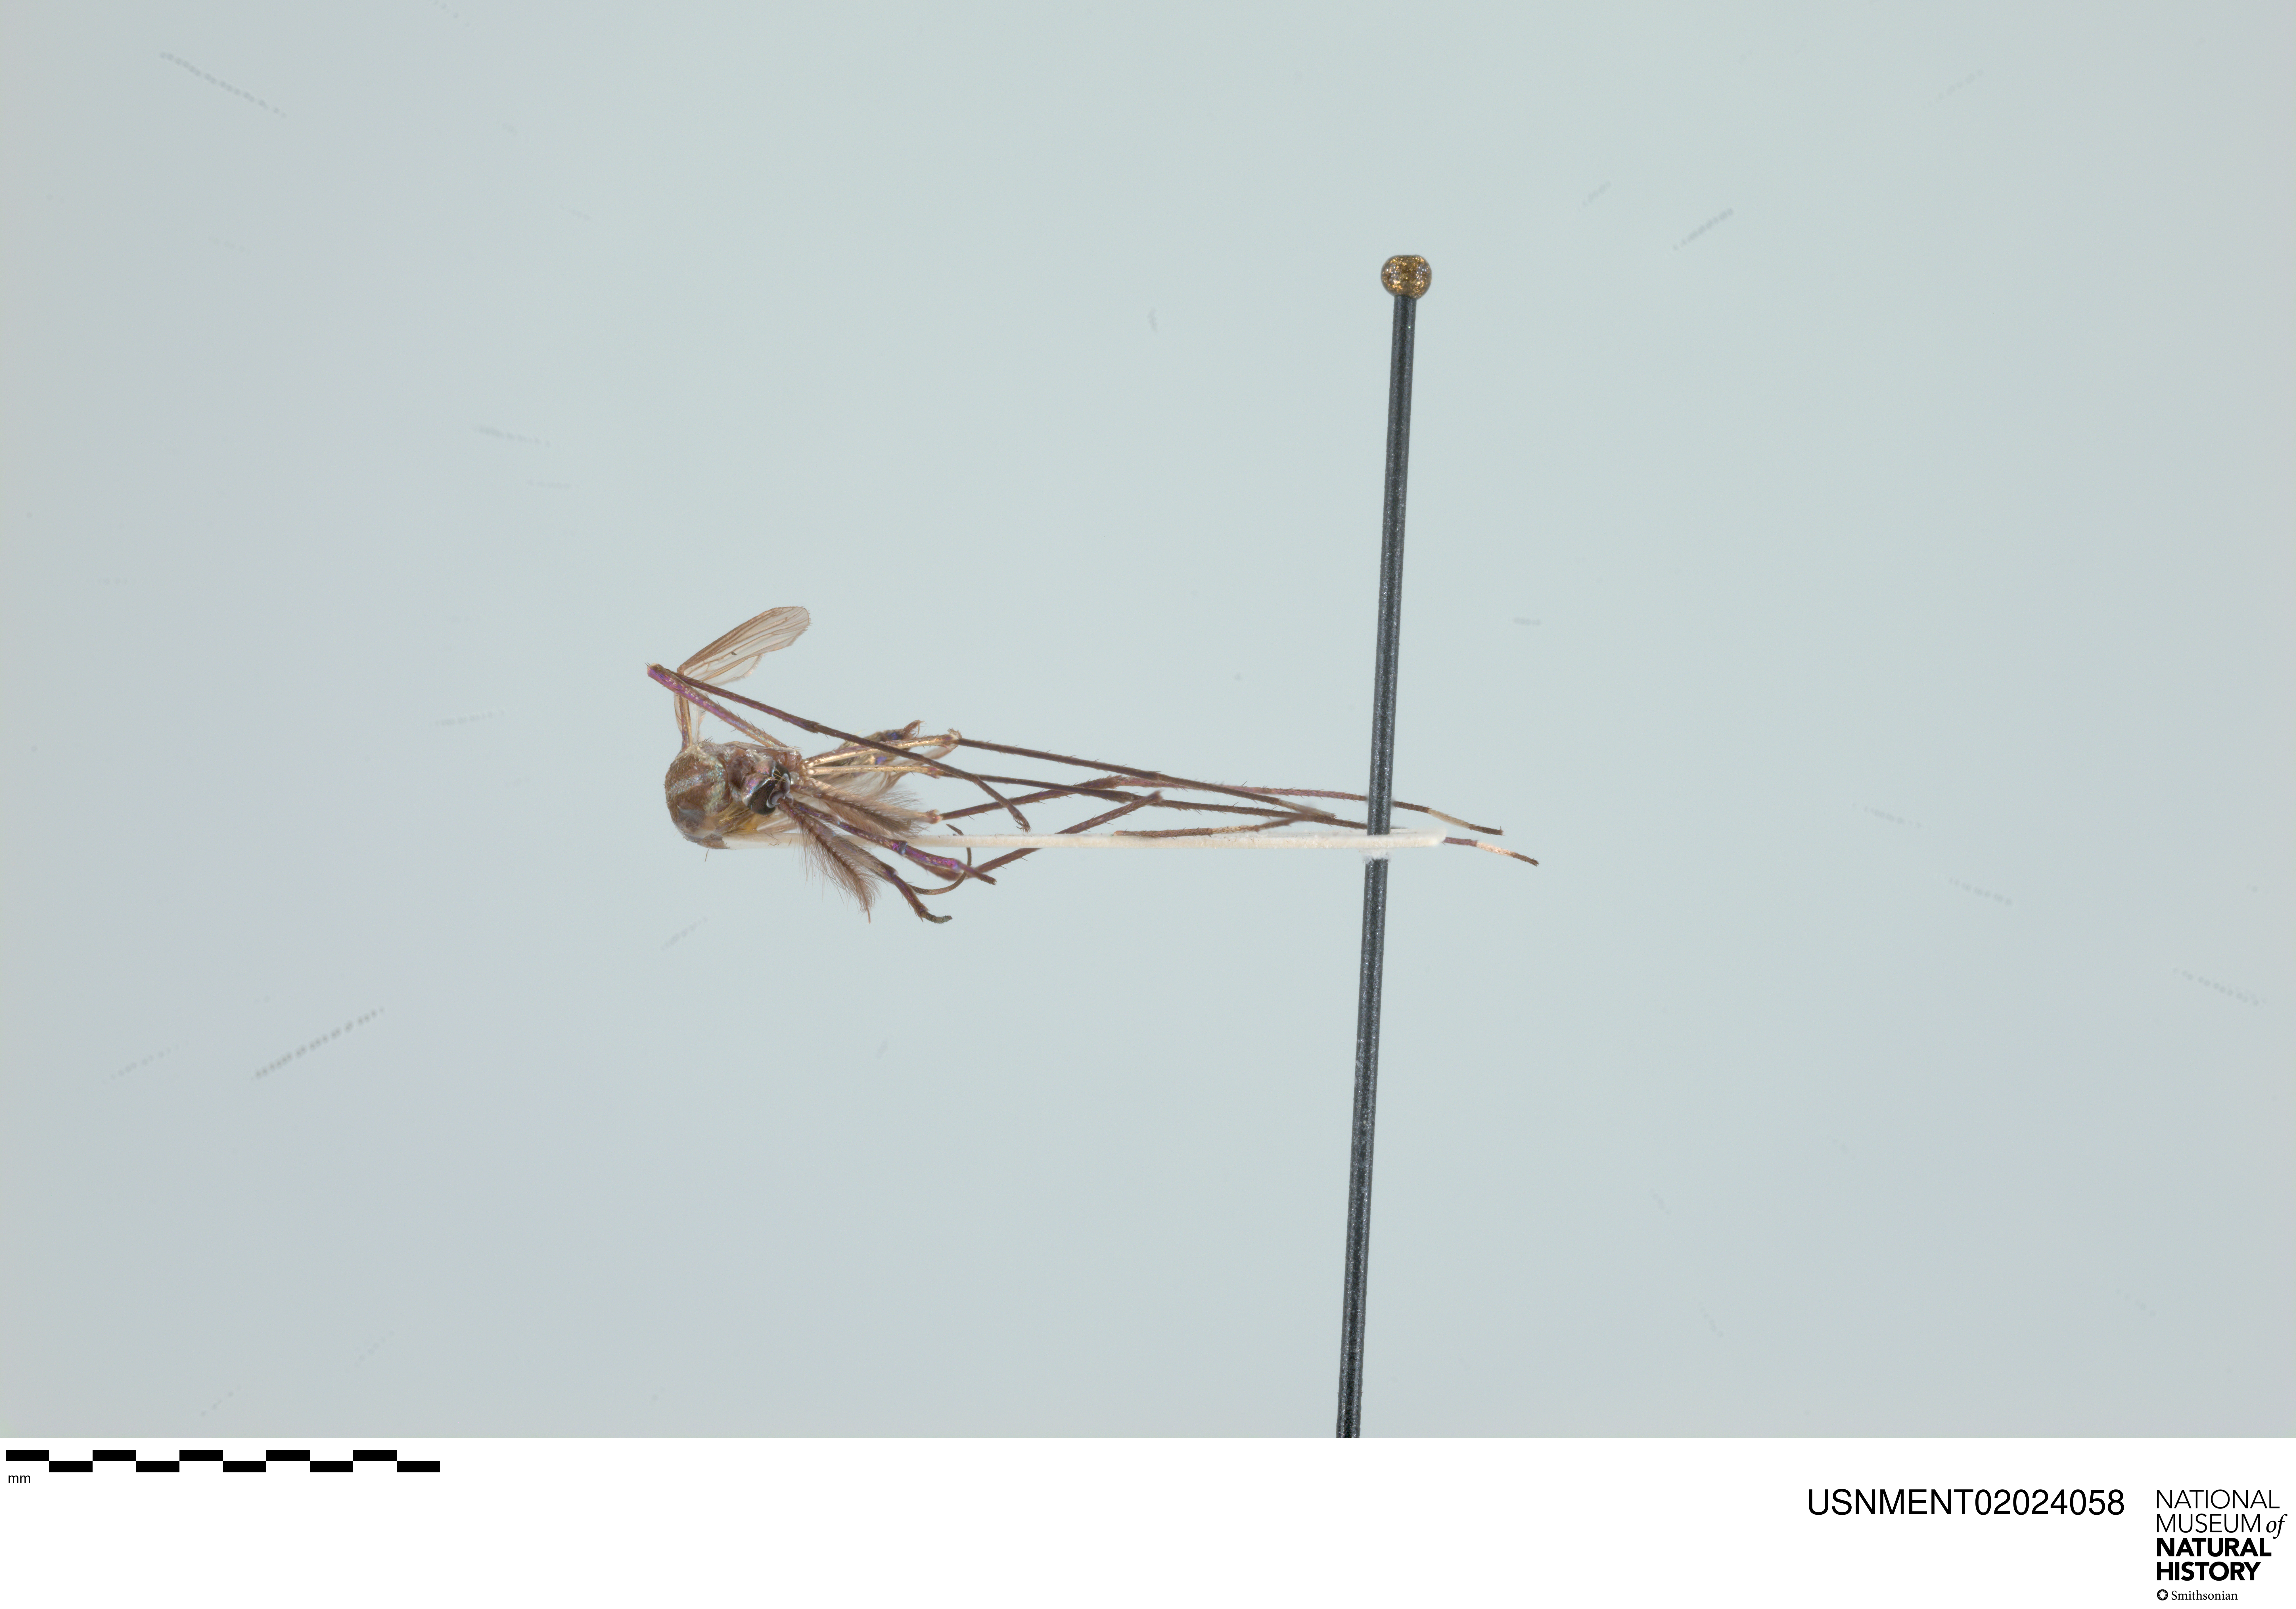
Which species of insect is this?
Toxorhynchites moctezuma
